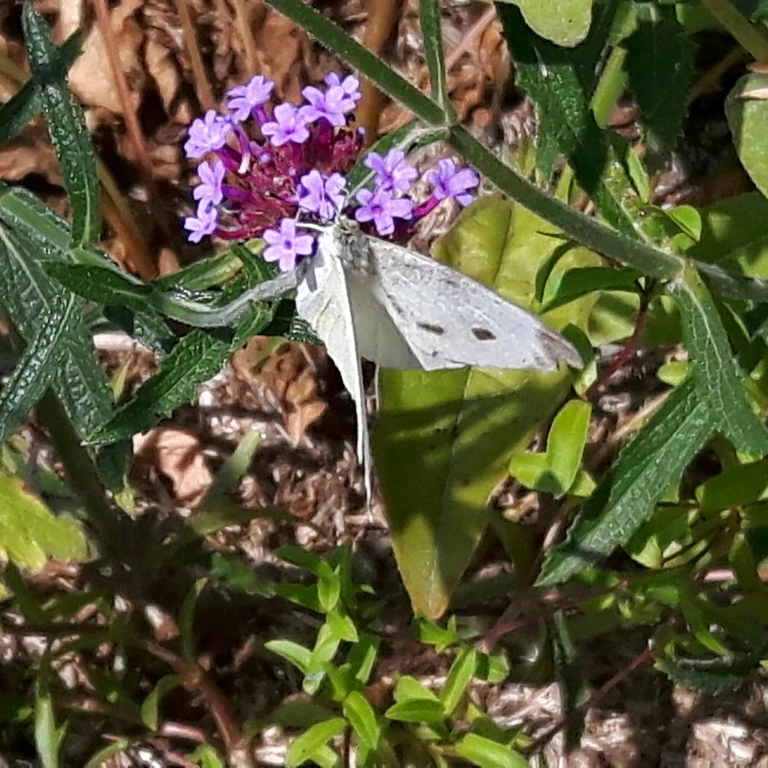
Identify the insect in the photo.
Pieris rapae
